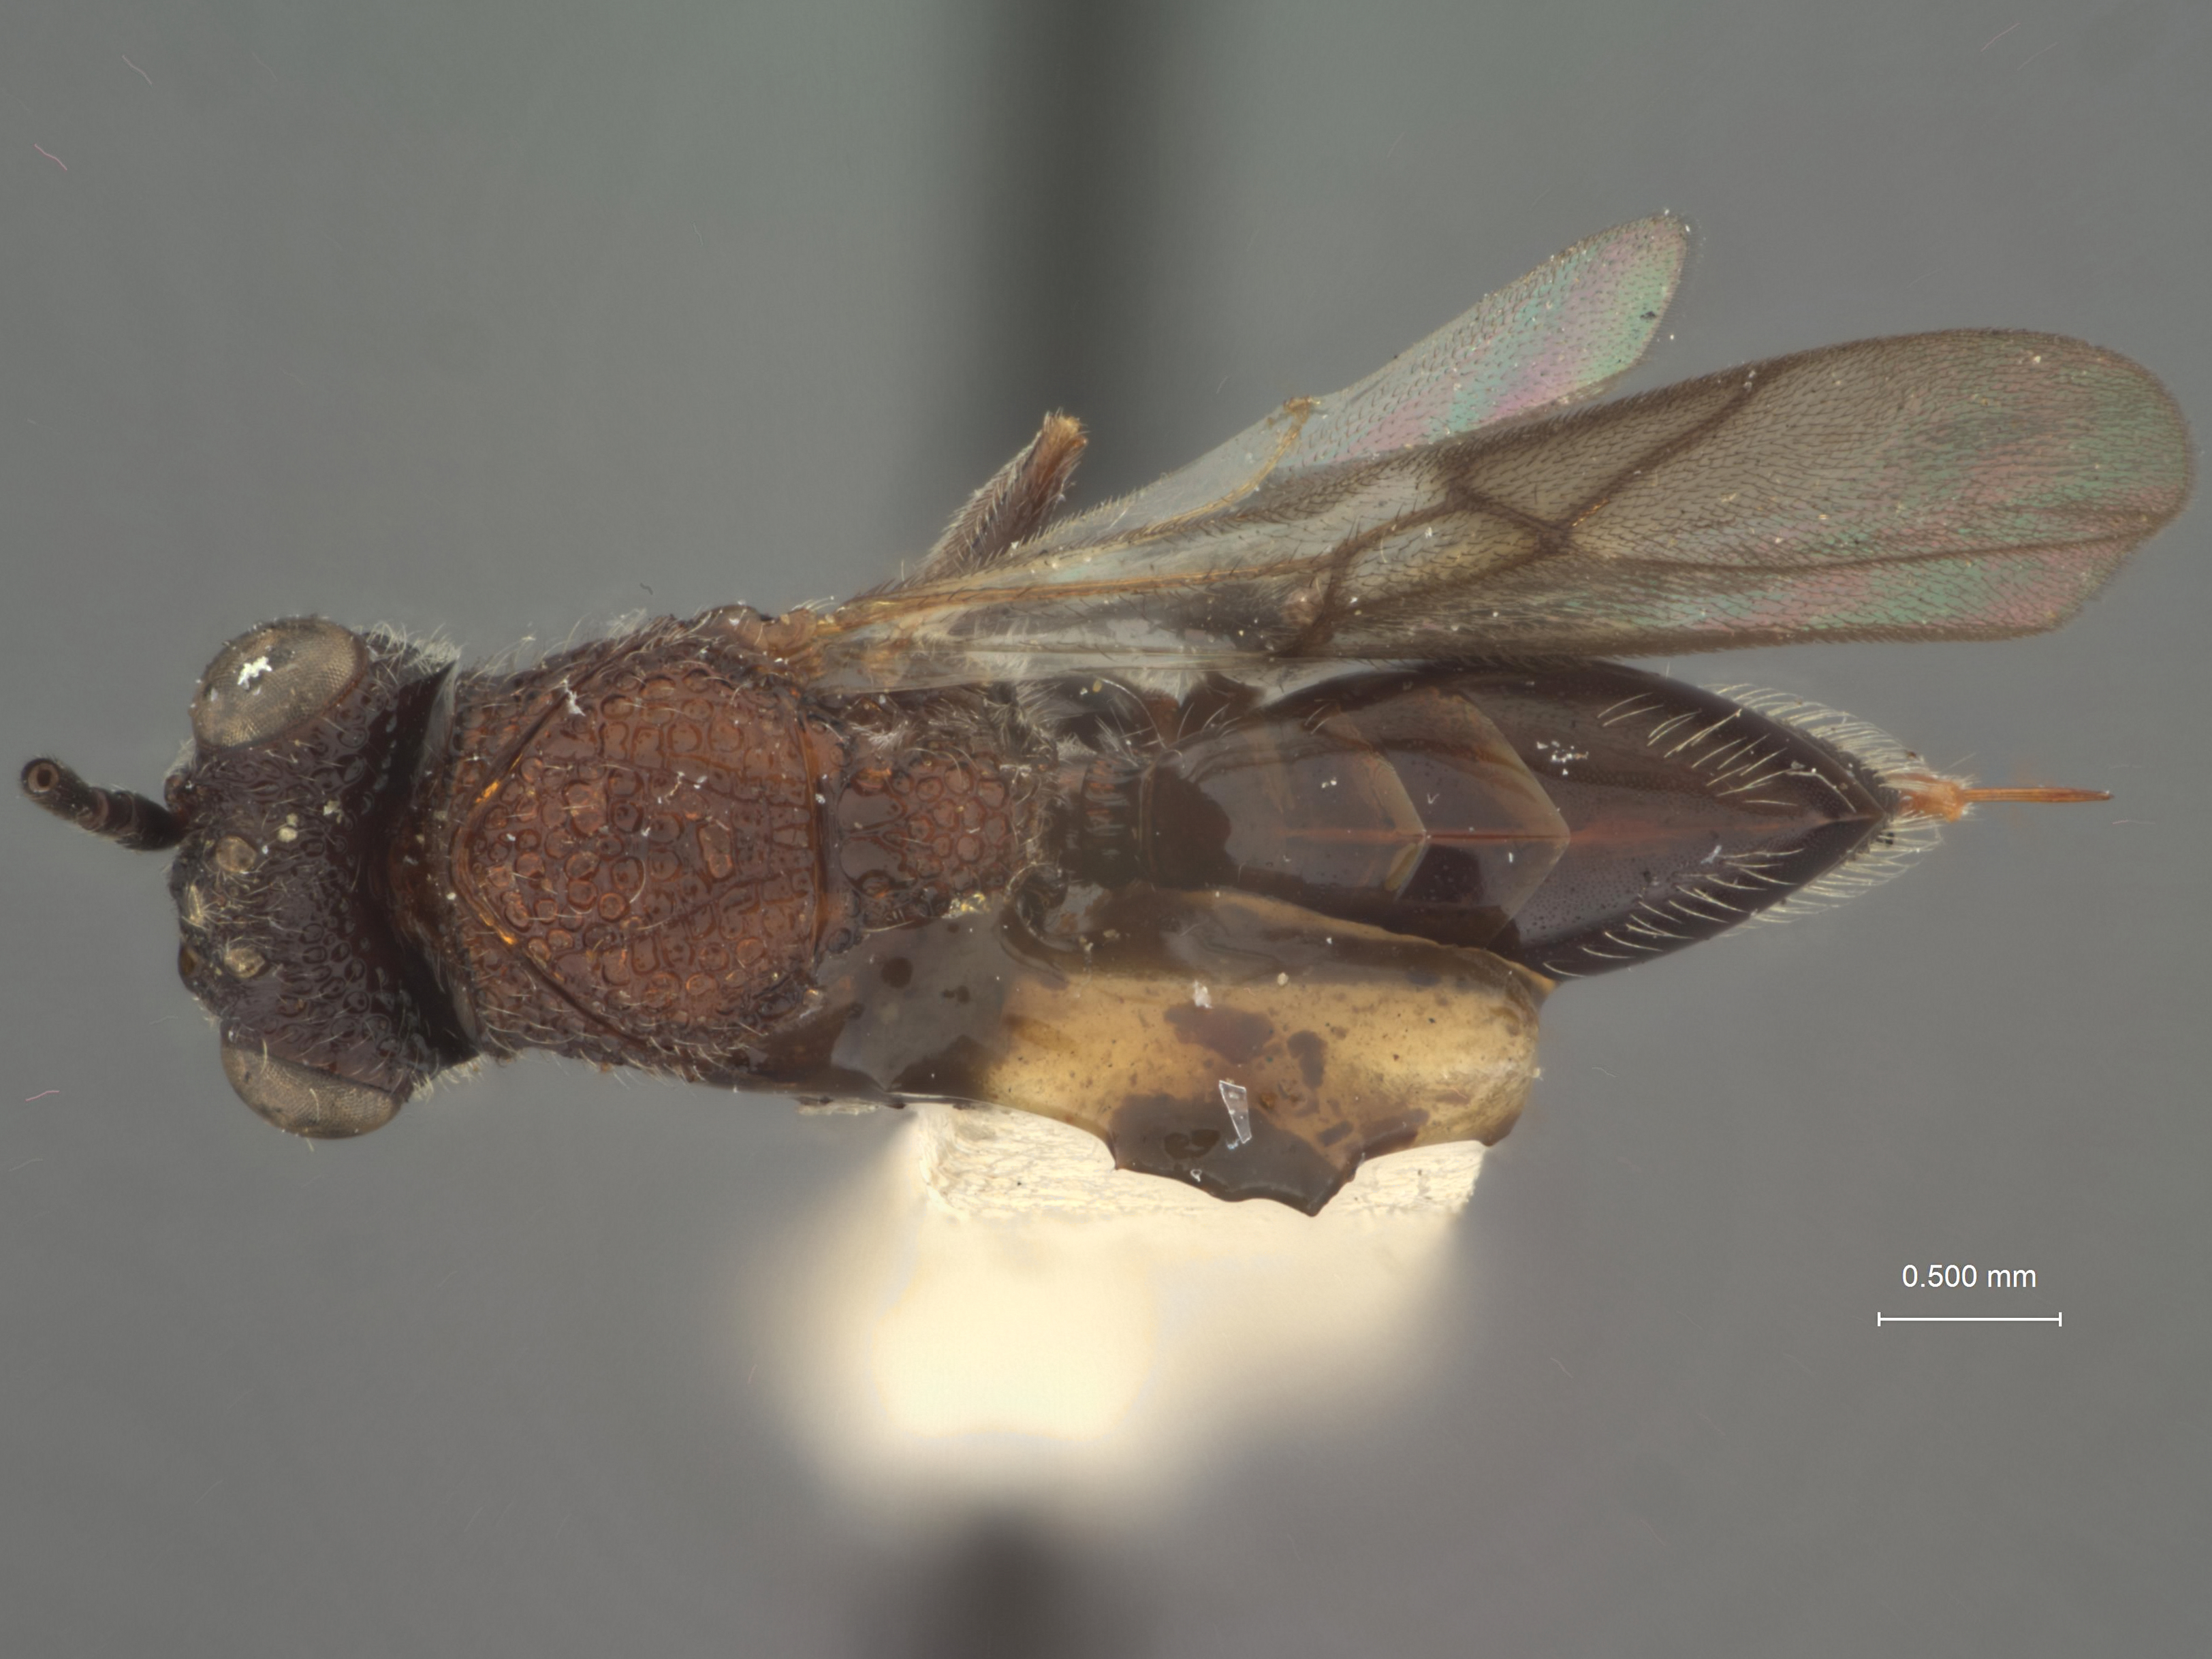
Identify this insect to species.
Allocynips borneensis
